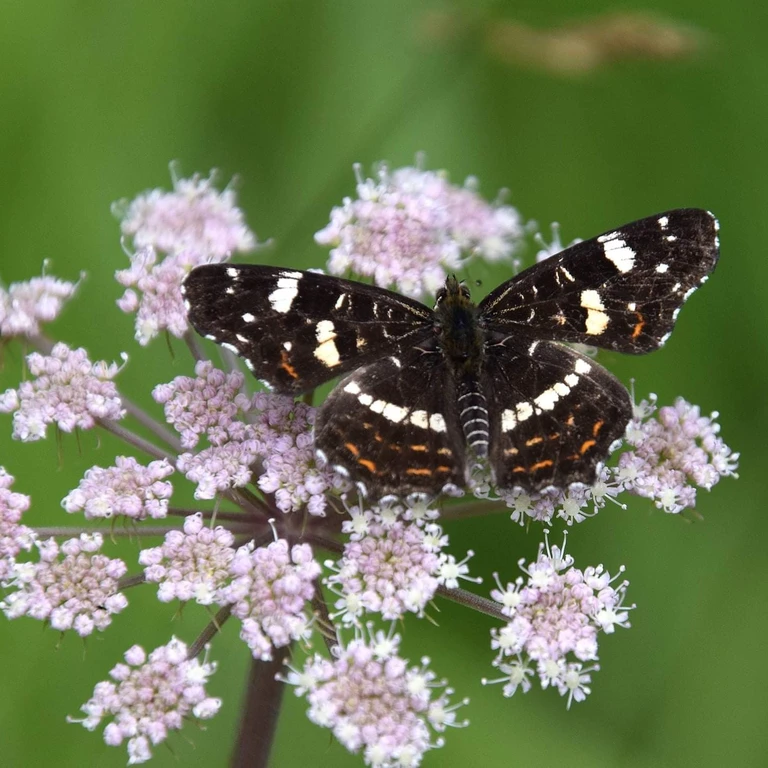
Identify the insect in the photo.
Araschnia levana
